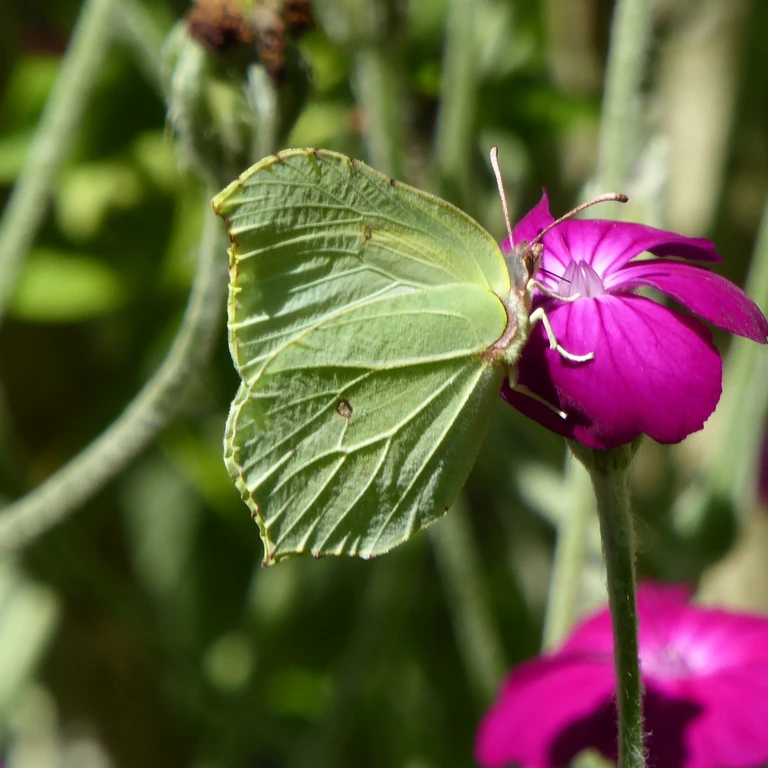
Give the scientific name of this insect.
Gonepteryx rhamni
